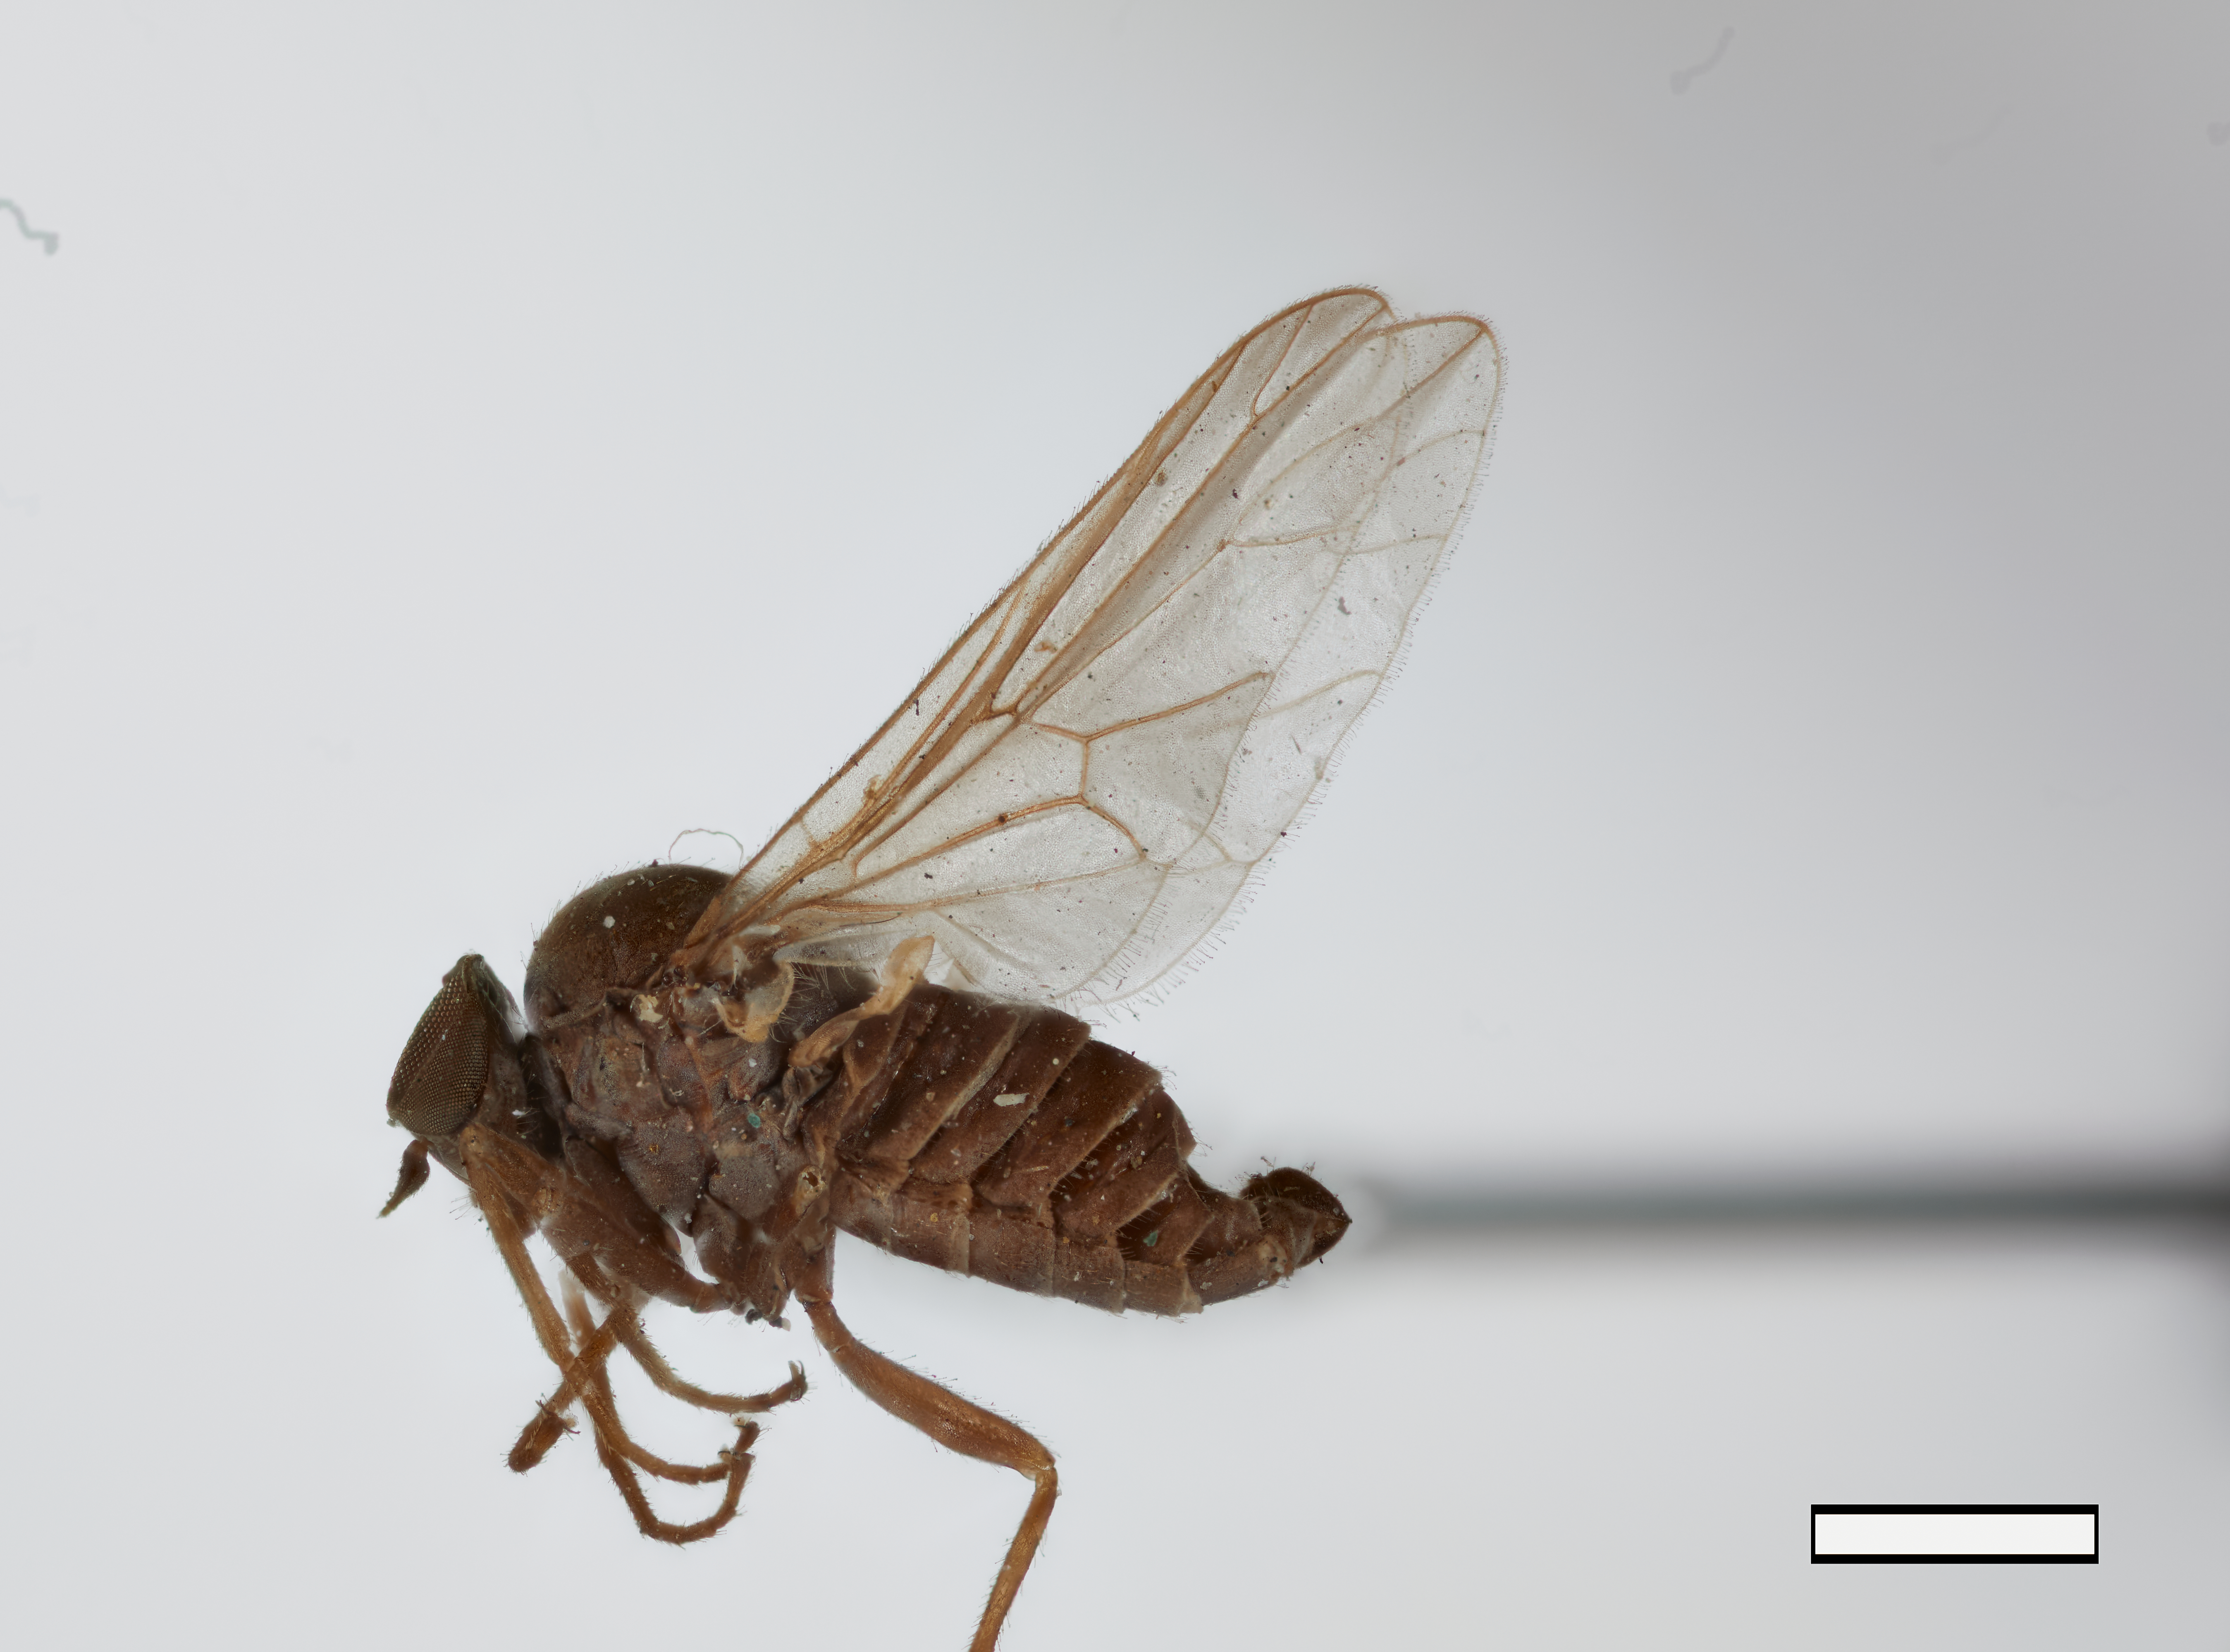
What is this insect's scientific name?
Hilarimorpha mandana
